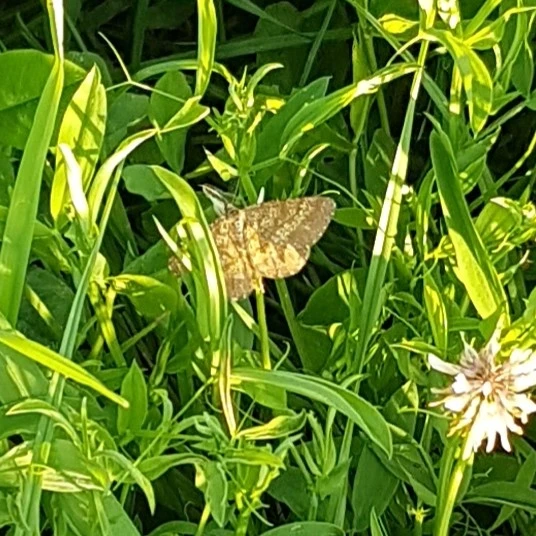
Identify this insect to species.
Ematurga atomaria
